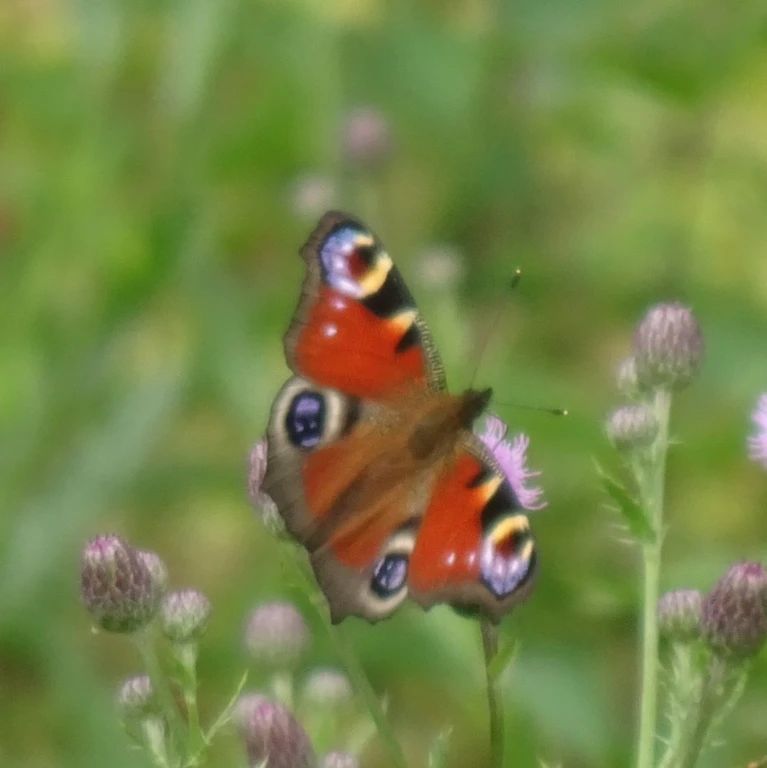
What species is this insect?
Aglais io
